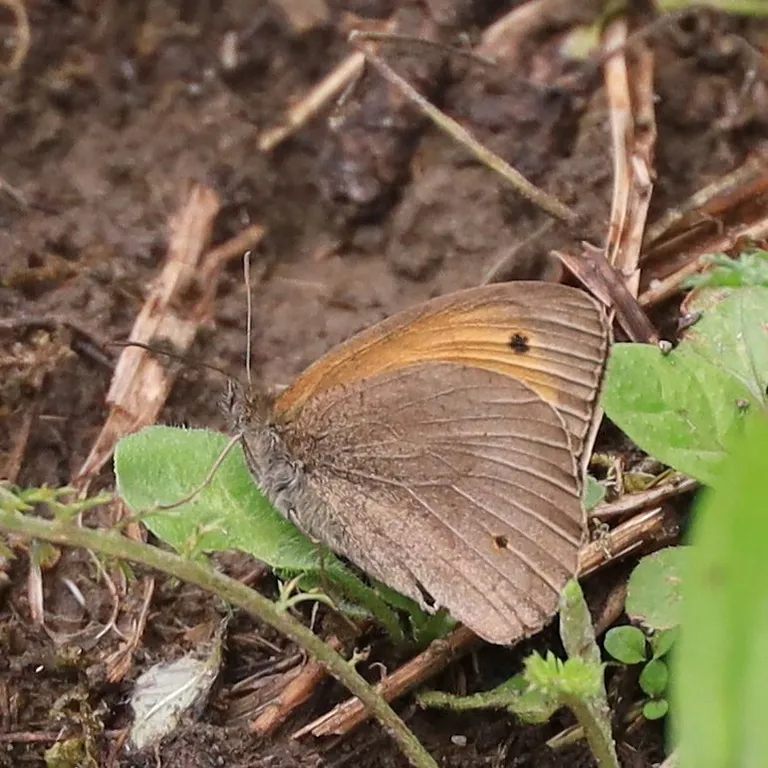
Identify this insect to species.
Maniola jurtina
